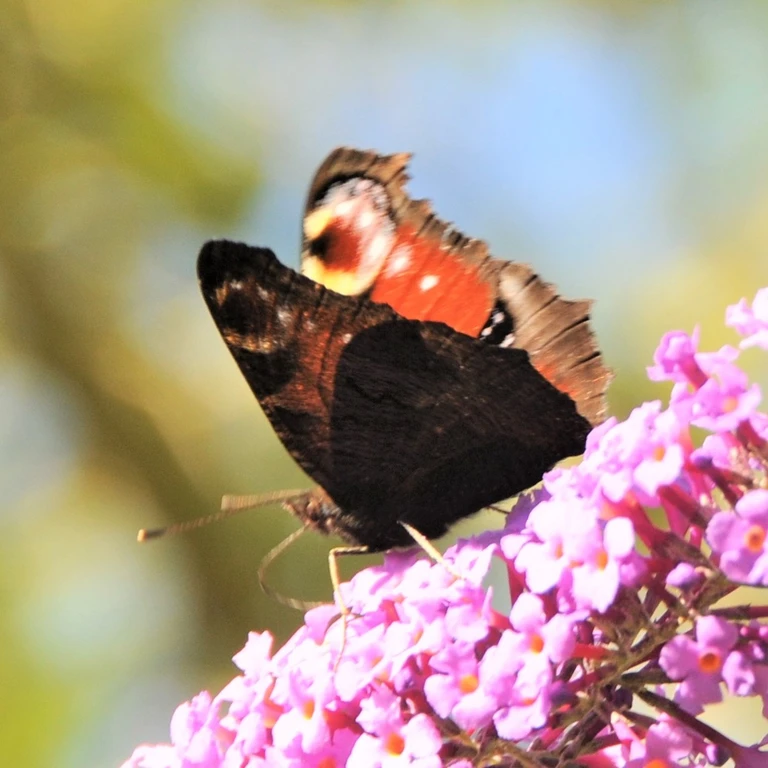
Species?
Aglais io
